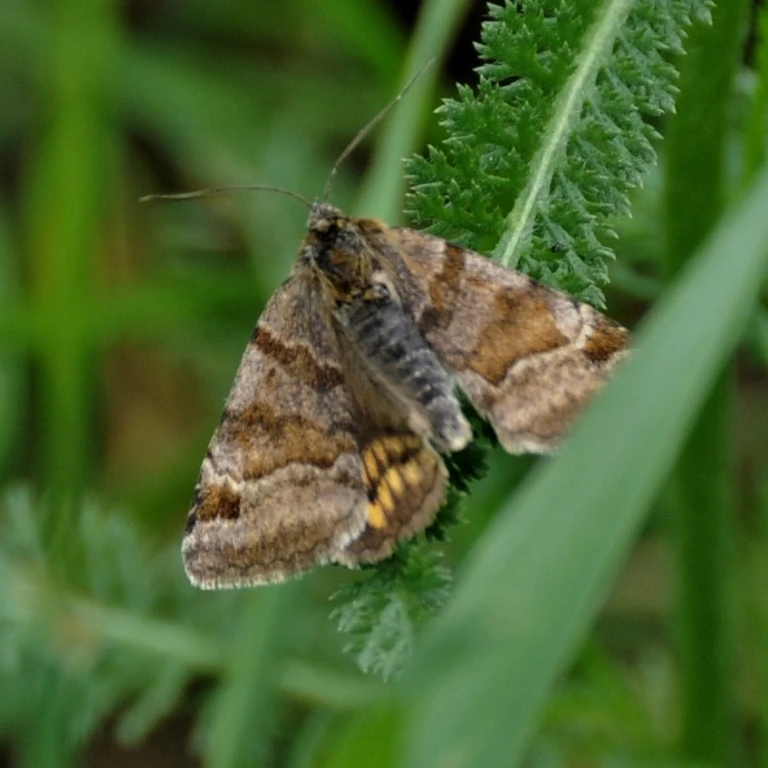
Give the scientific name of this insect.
Euclidia glyphica
